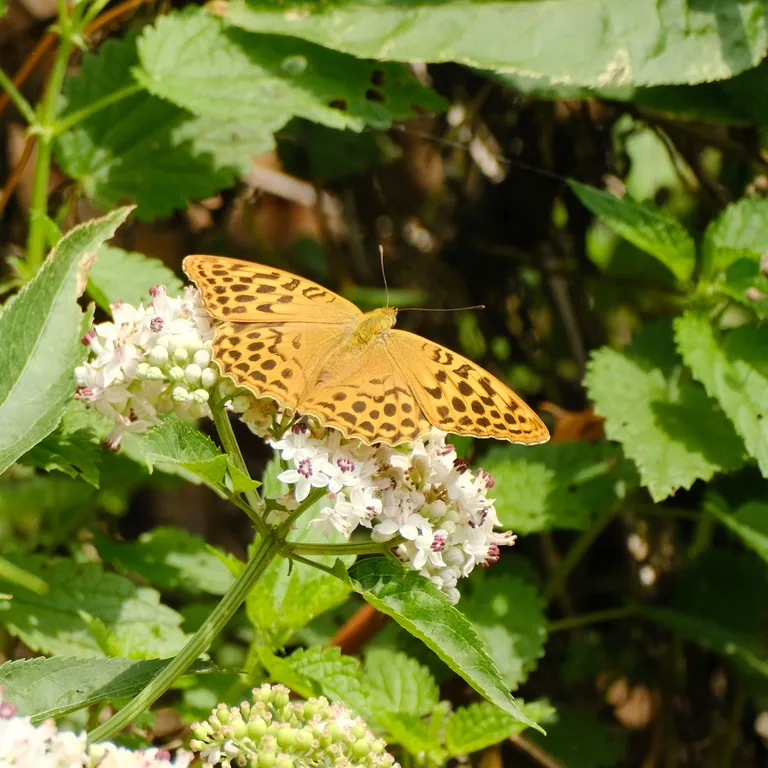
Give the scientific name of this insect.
Argynnis paphia
